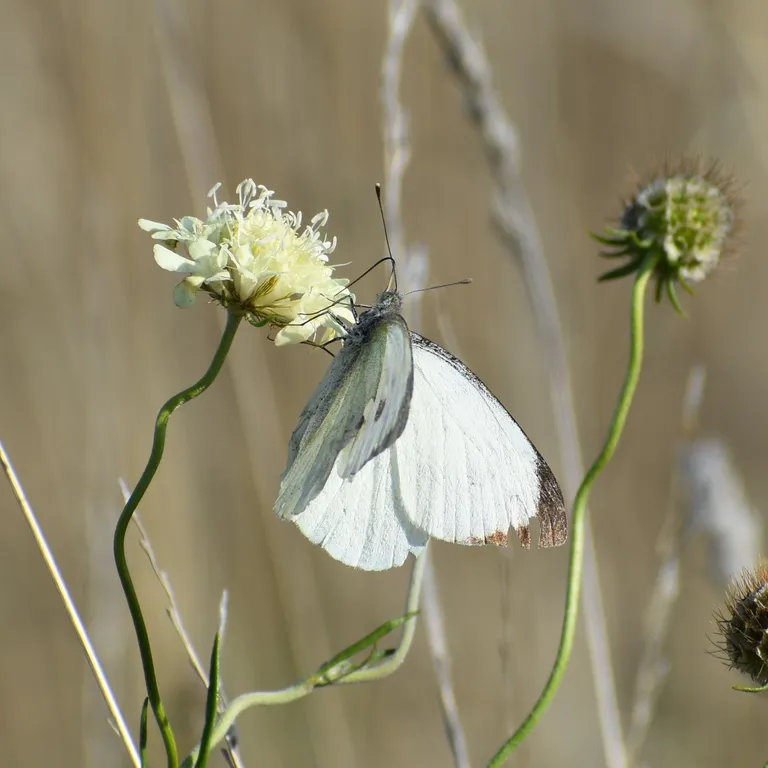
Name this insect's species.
Pieris brassicae
